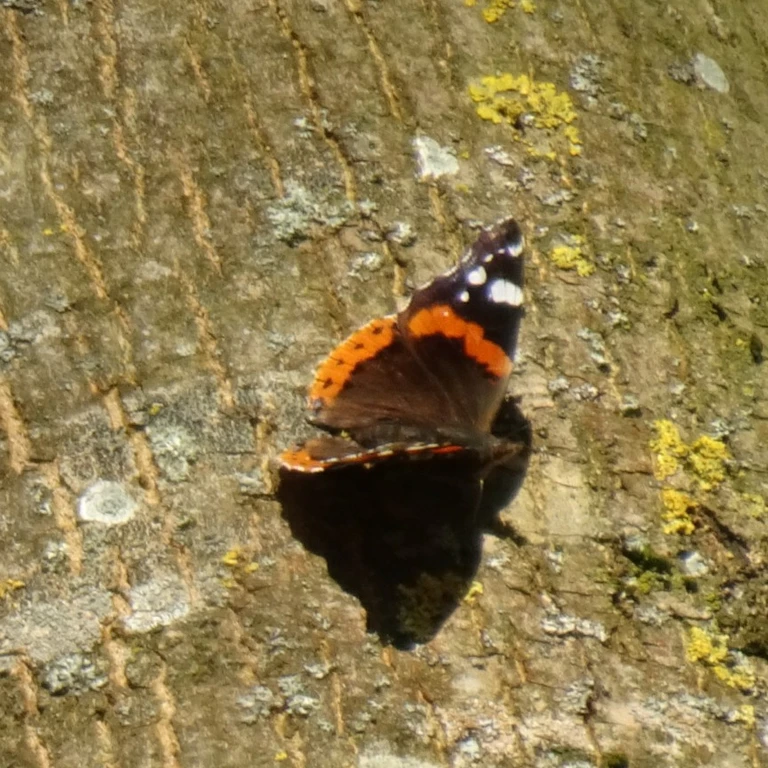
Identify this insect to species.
Vanessa atalanta
